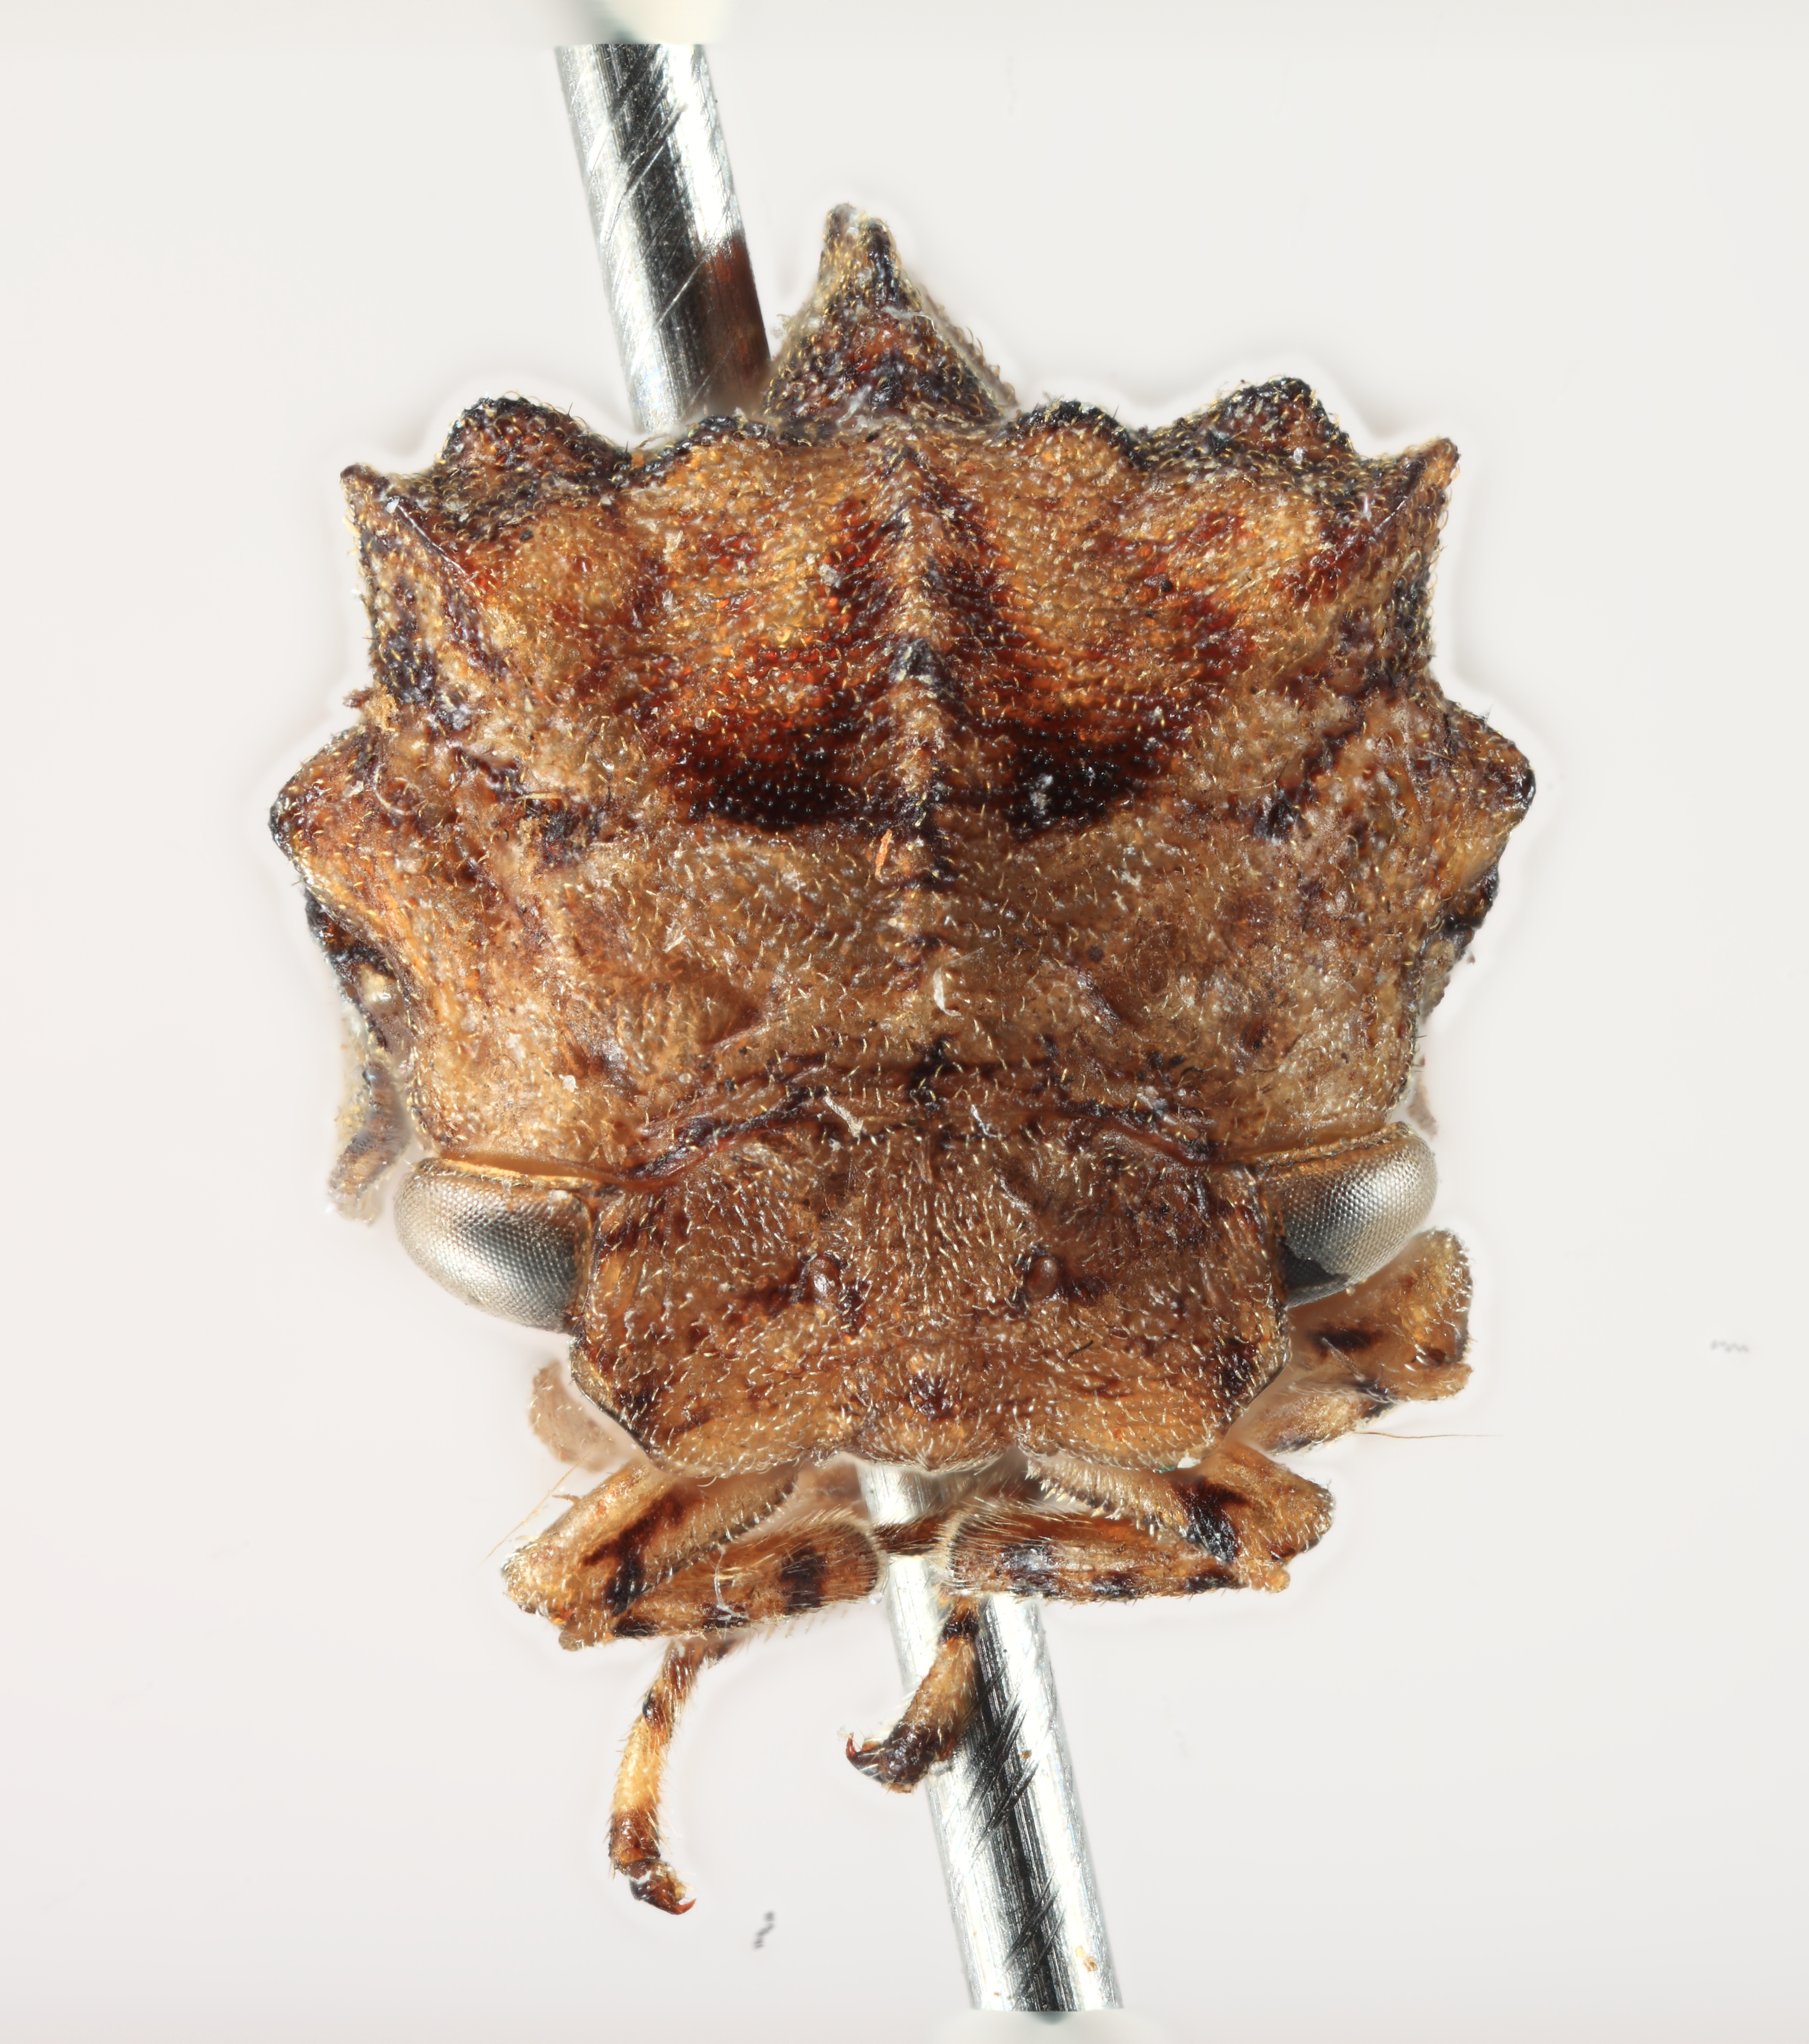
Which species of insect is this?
Centronodus bilobatus
